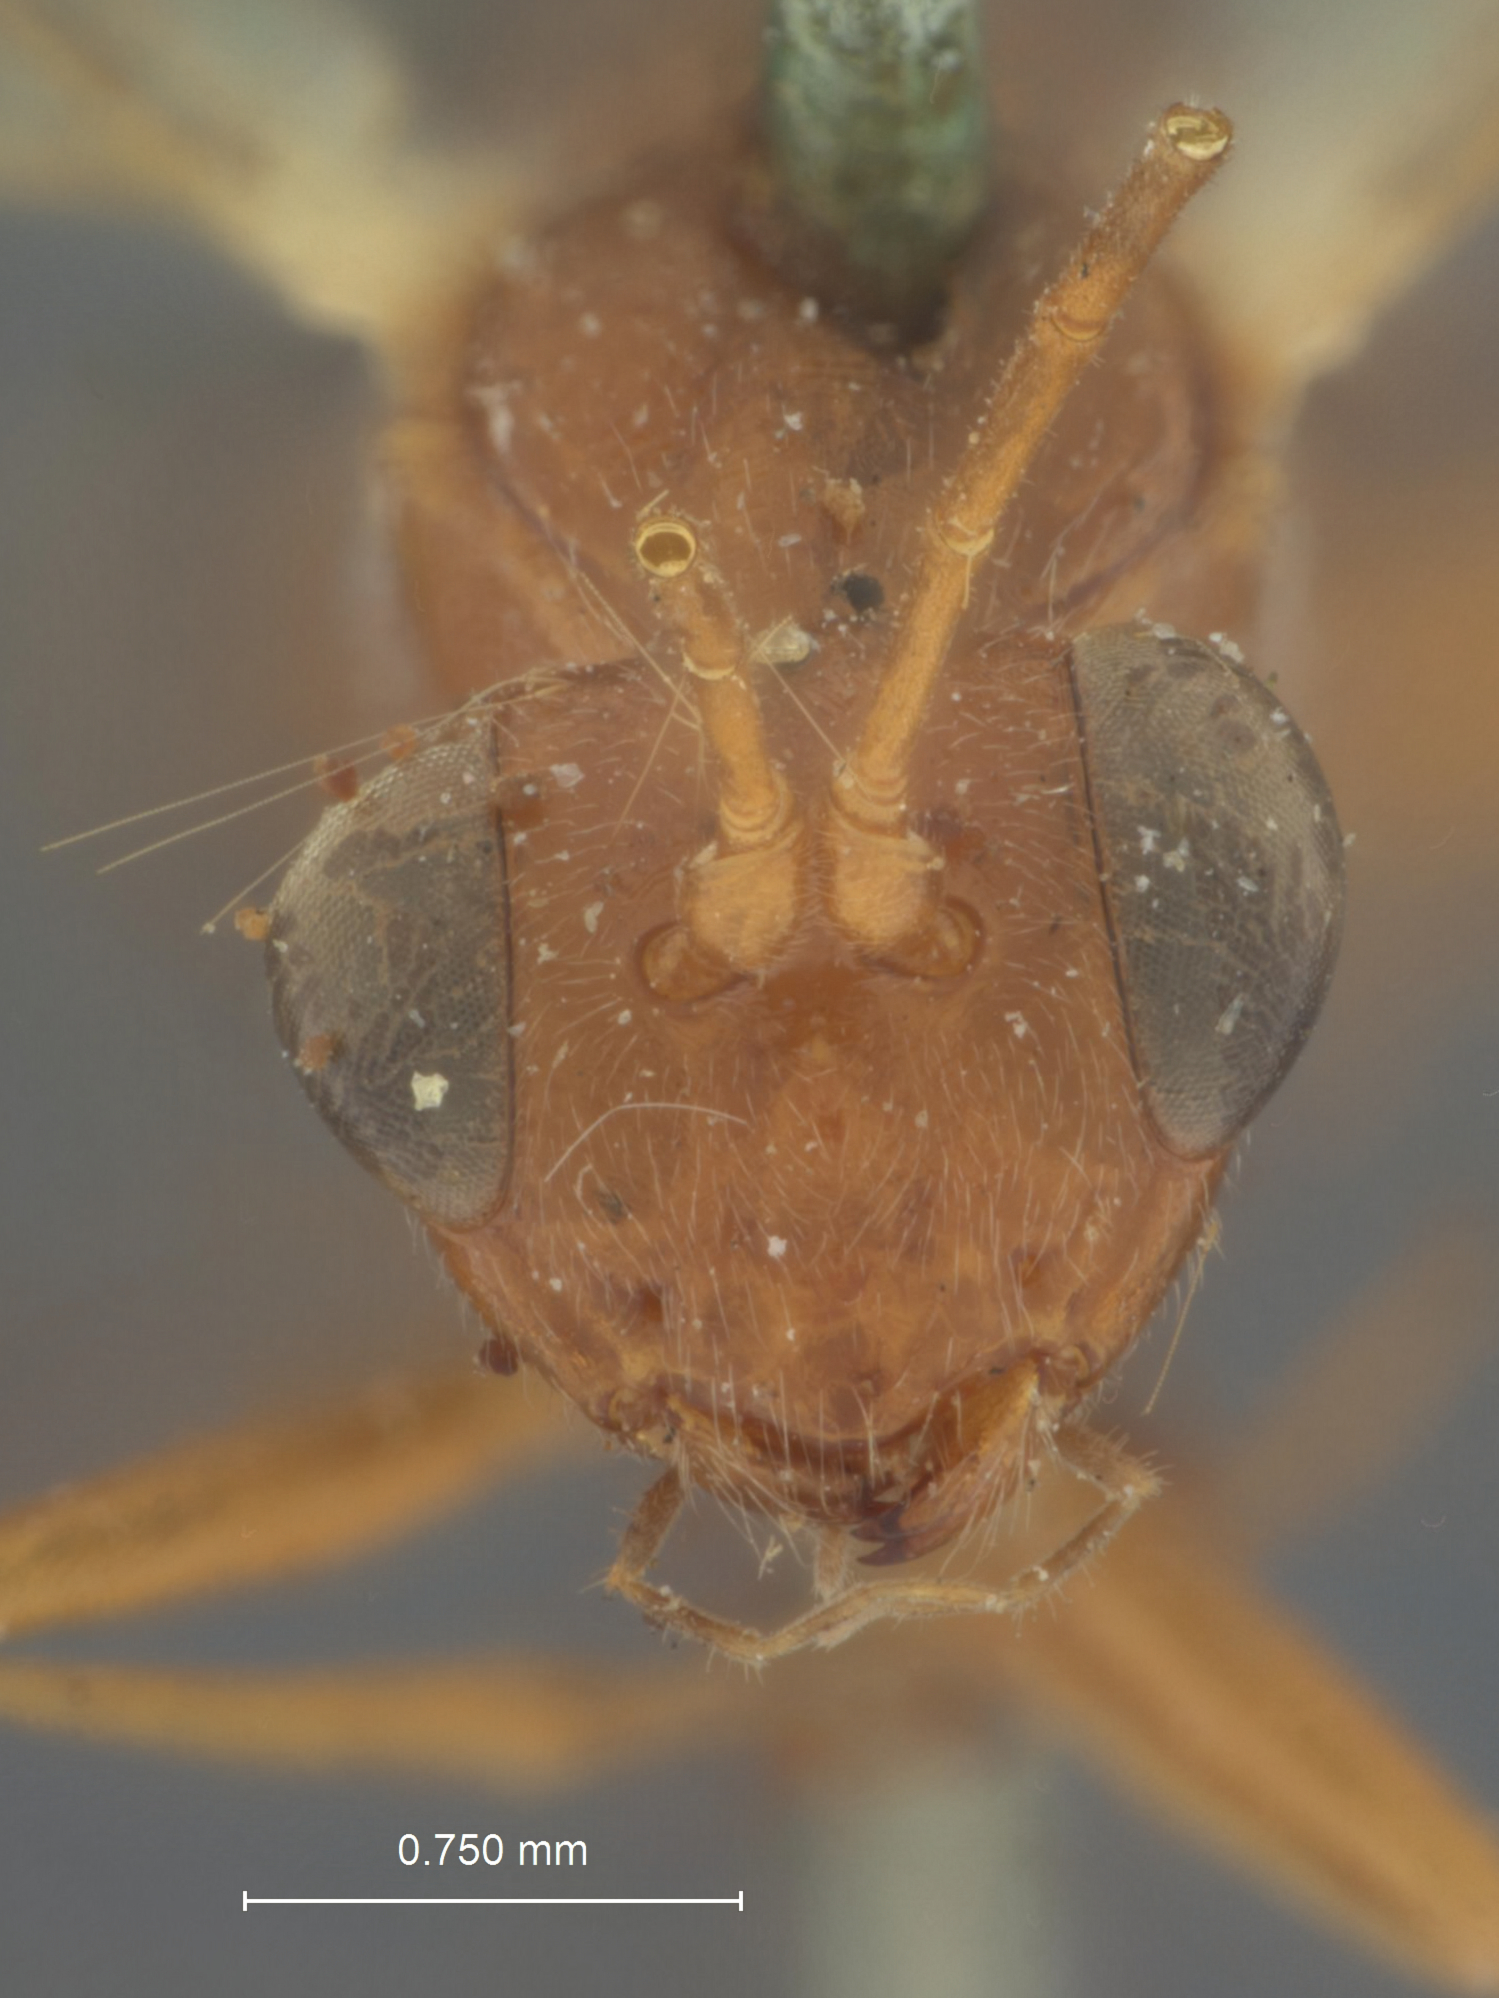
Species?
Hemiteles conspicuus
